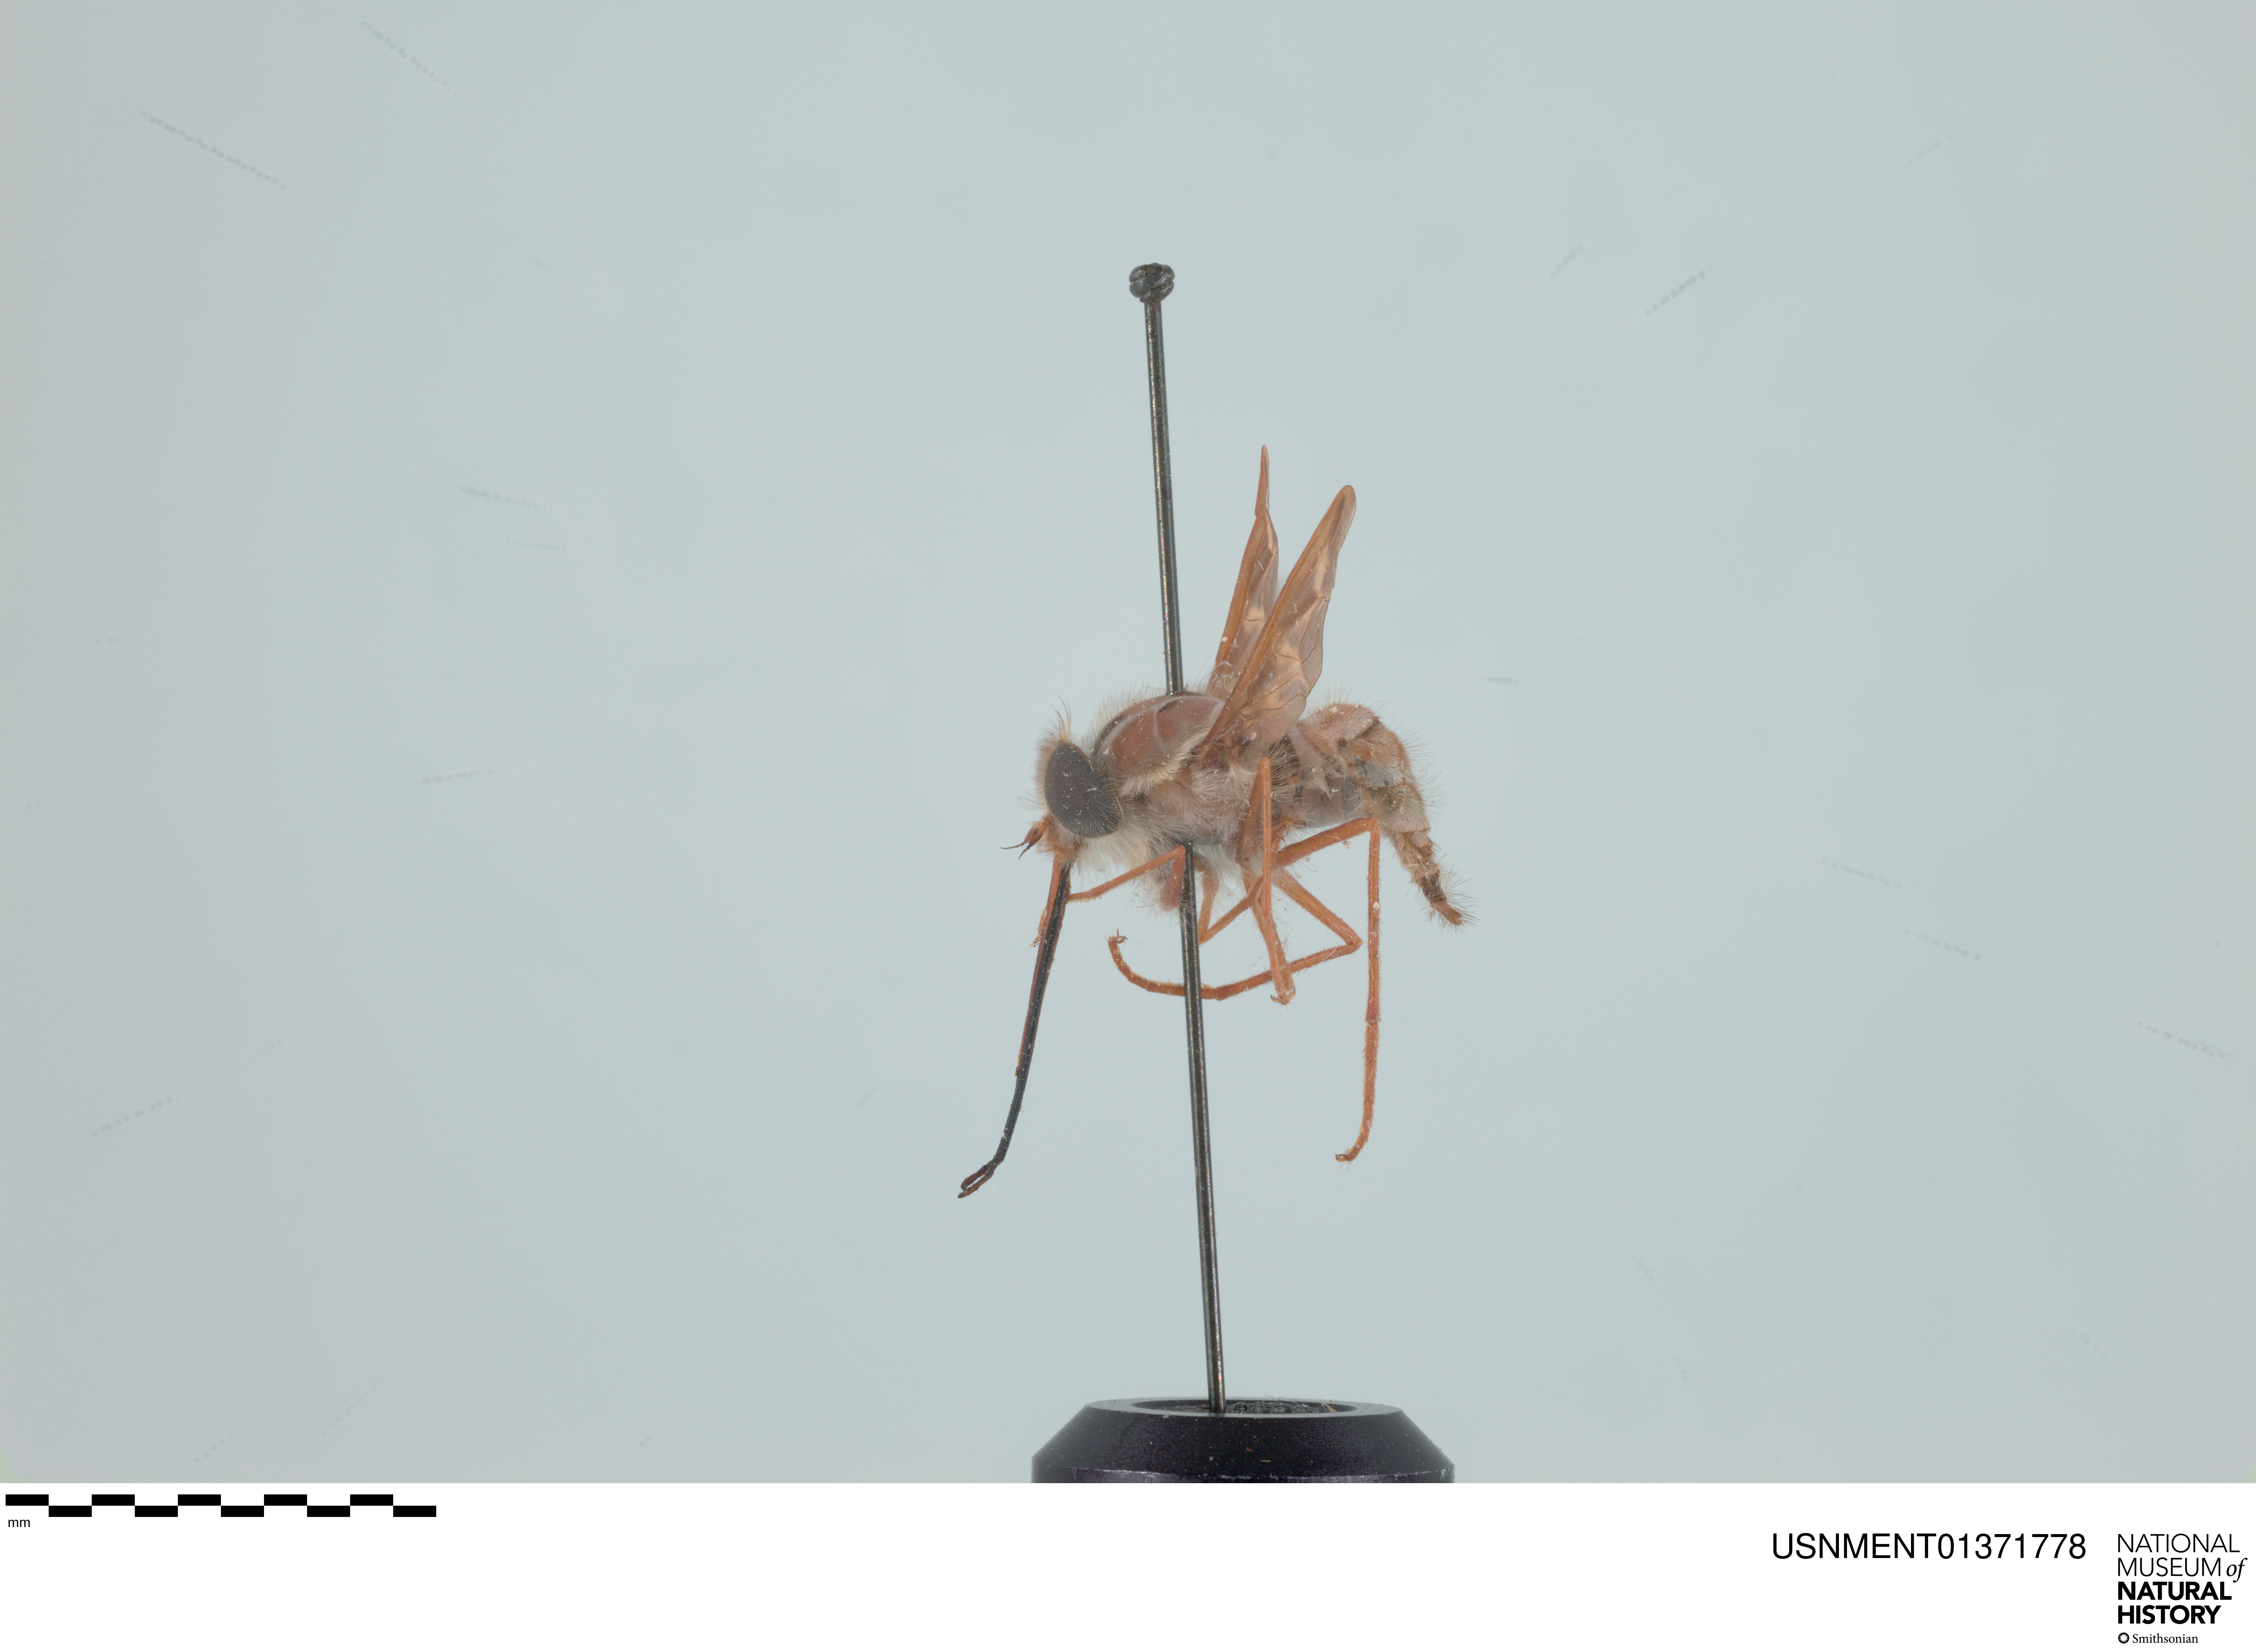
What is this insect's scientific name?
Hirmoneura nubipennis (also Trichophthalma nubipennis)
